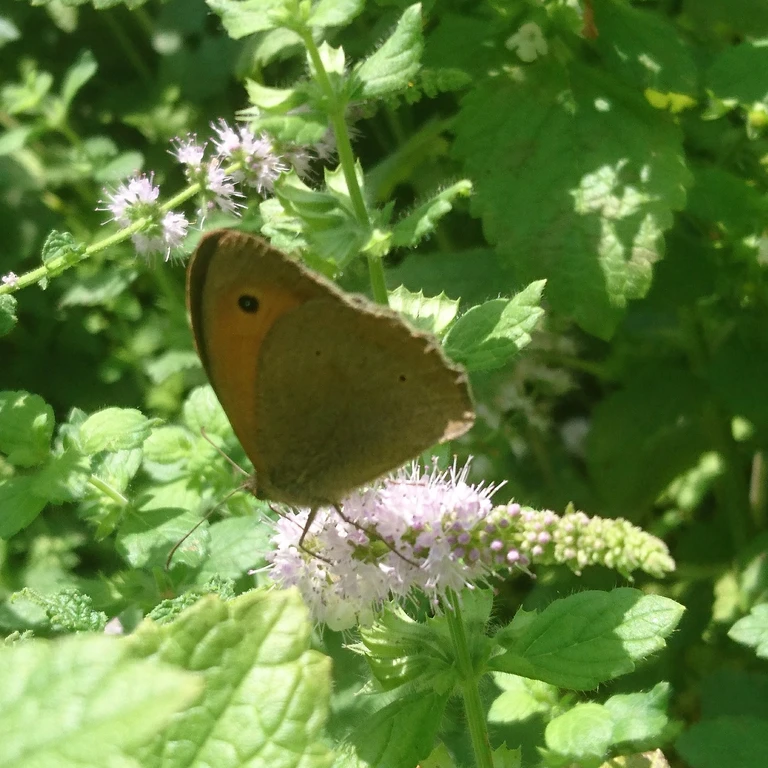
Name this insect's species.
Maniola jurtina
